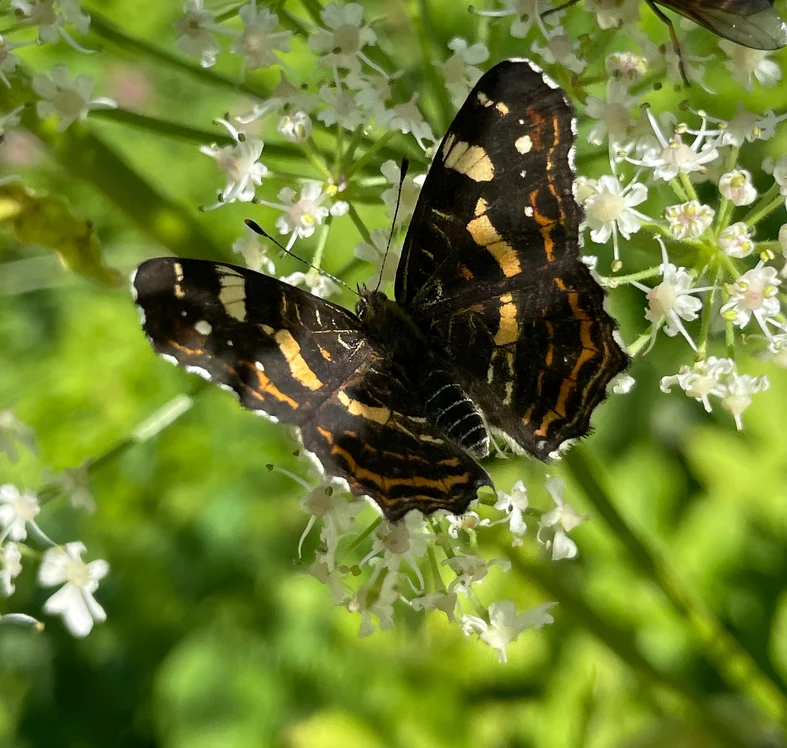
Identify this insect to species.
Araschnia levana
